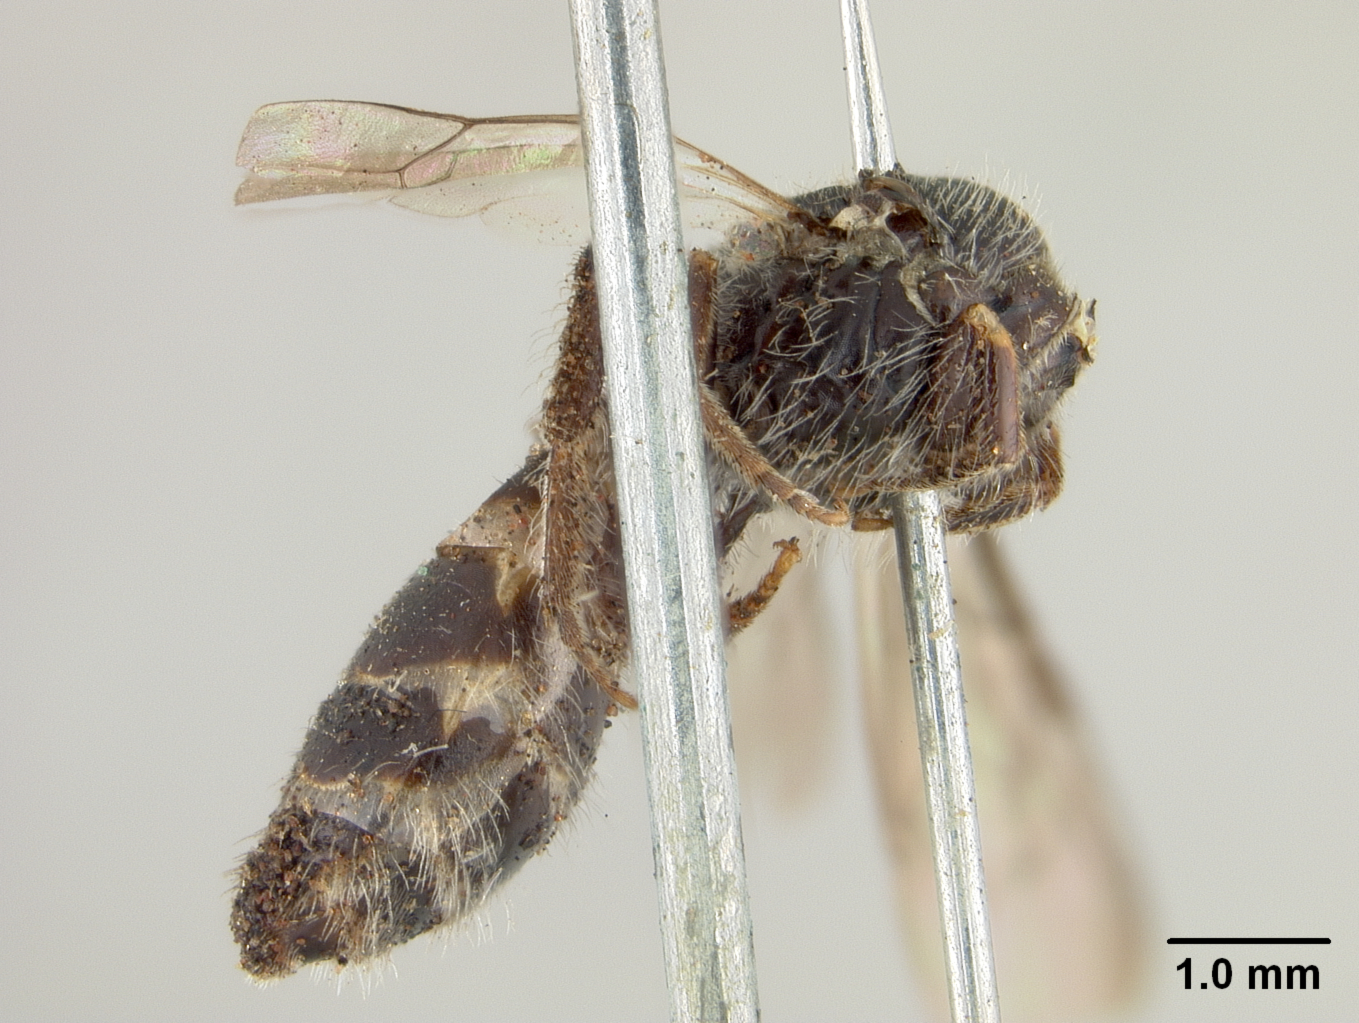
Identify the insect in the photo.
Euryglossa nubifera
